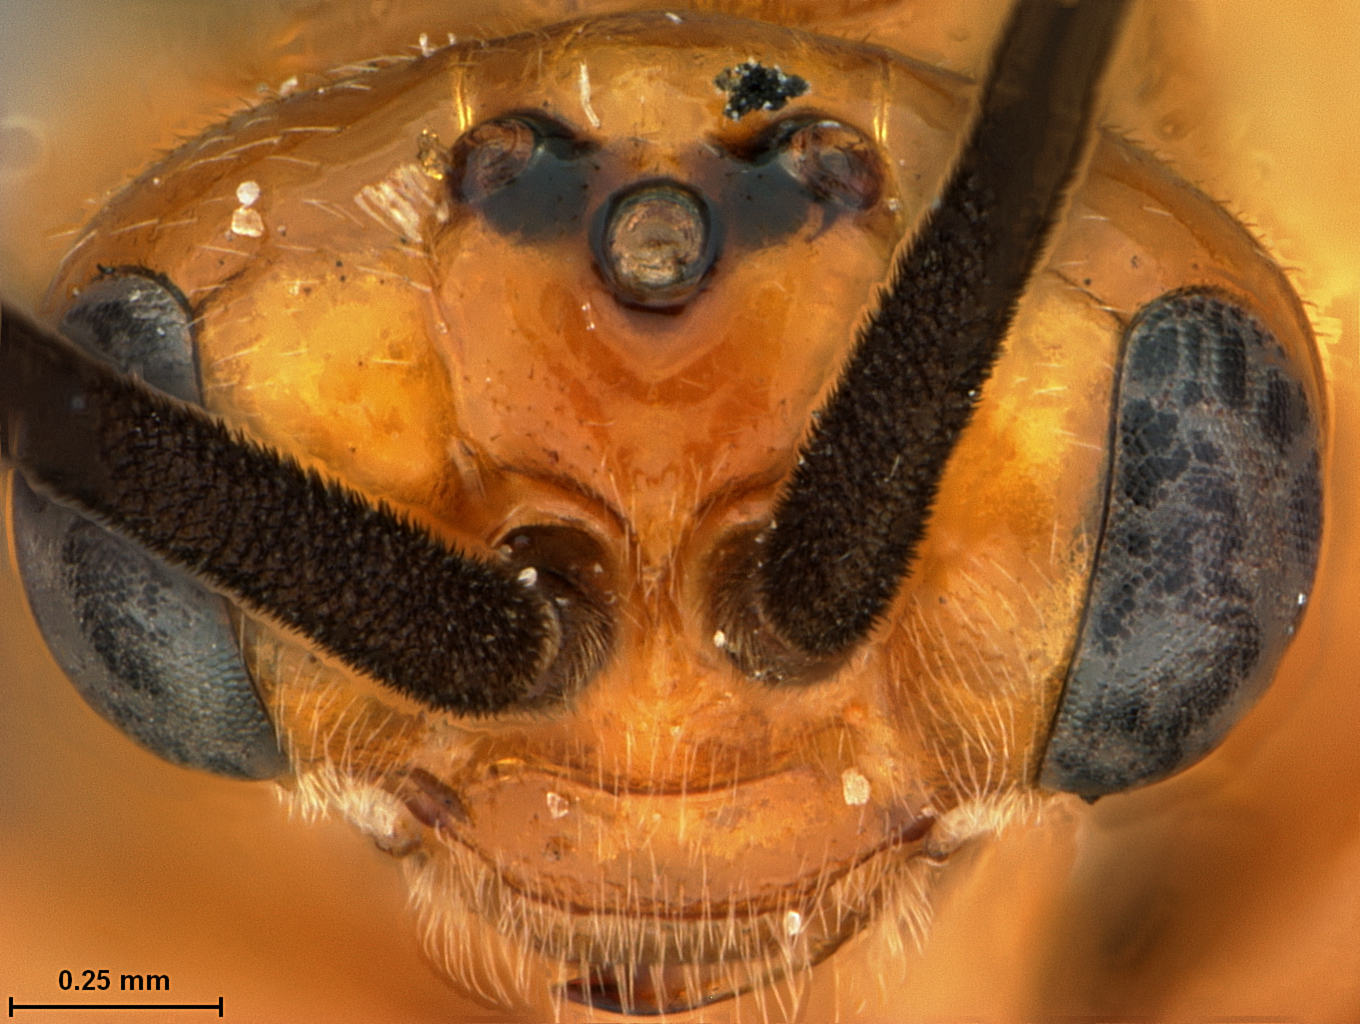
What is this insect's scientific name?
Sphacophilus argutus
